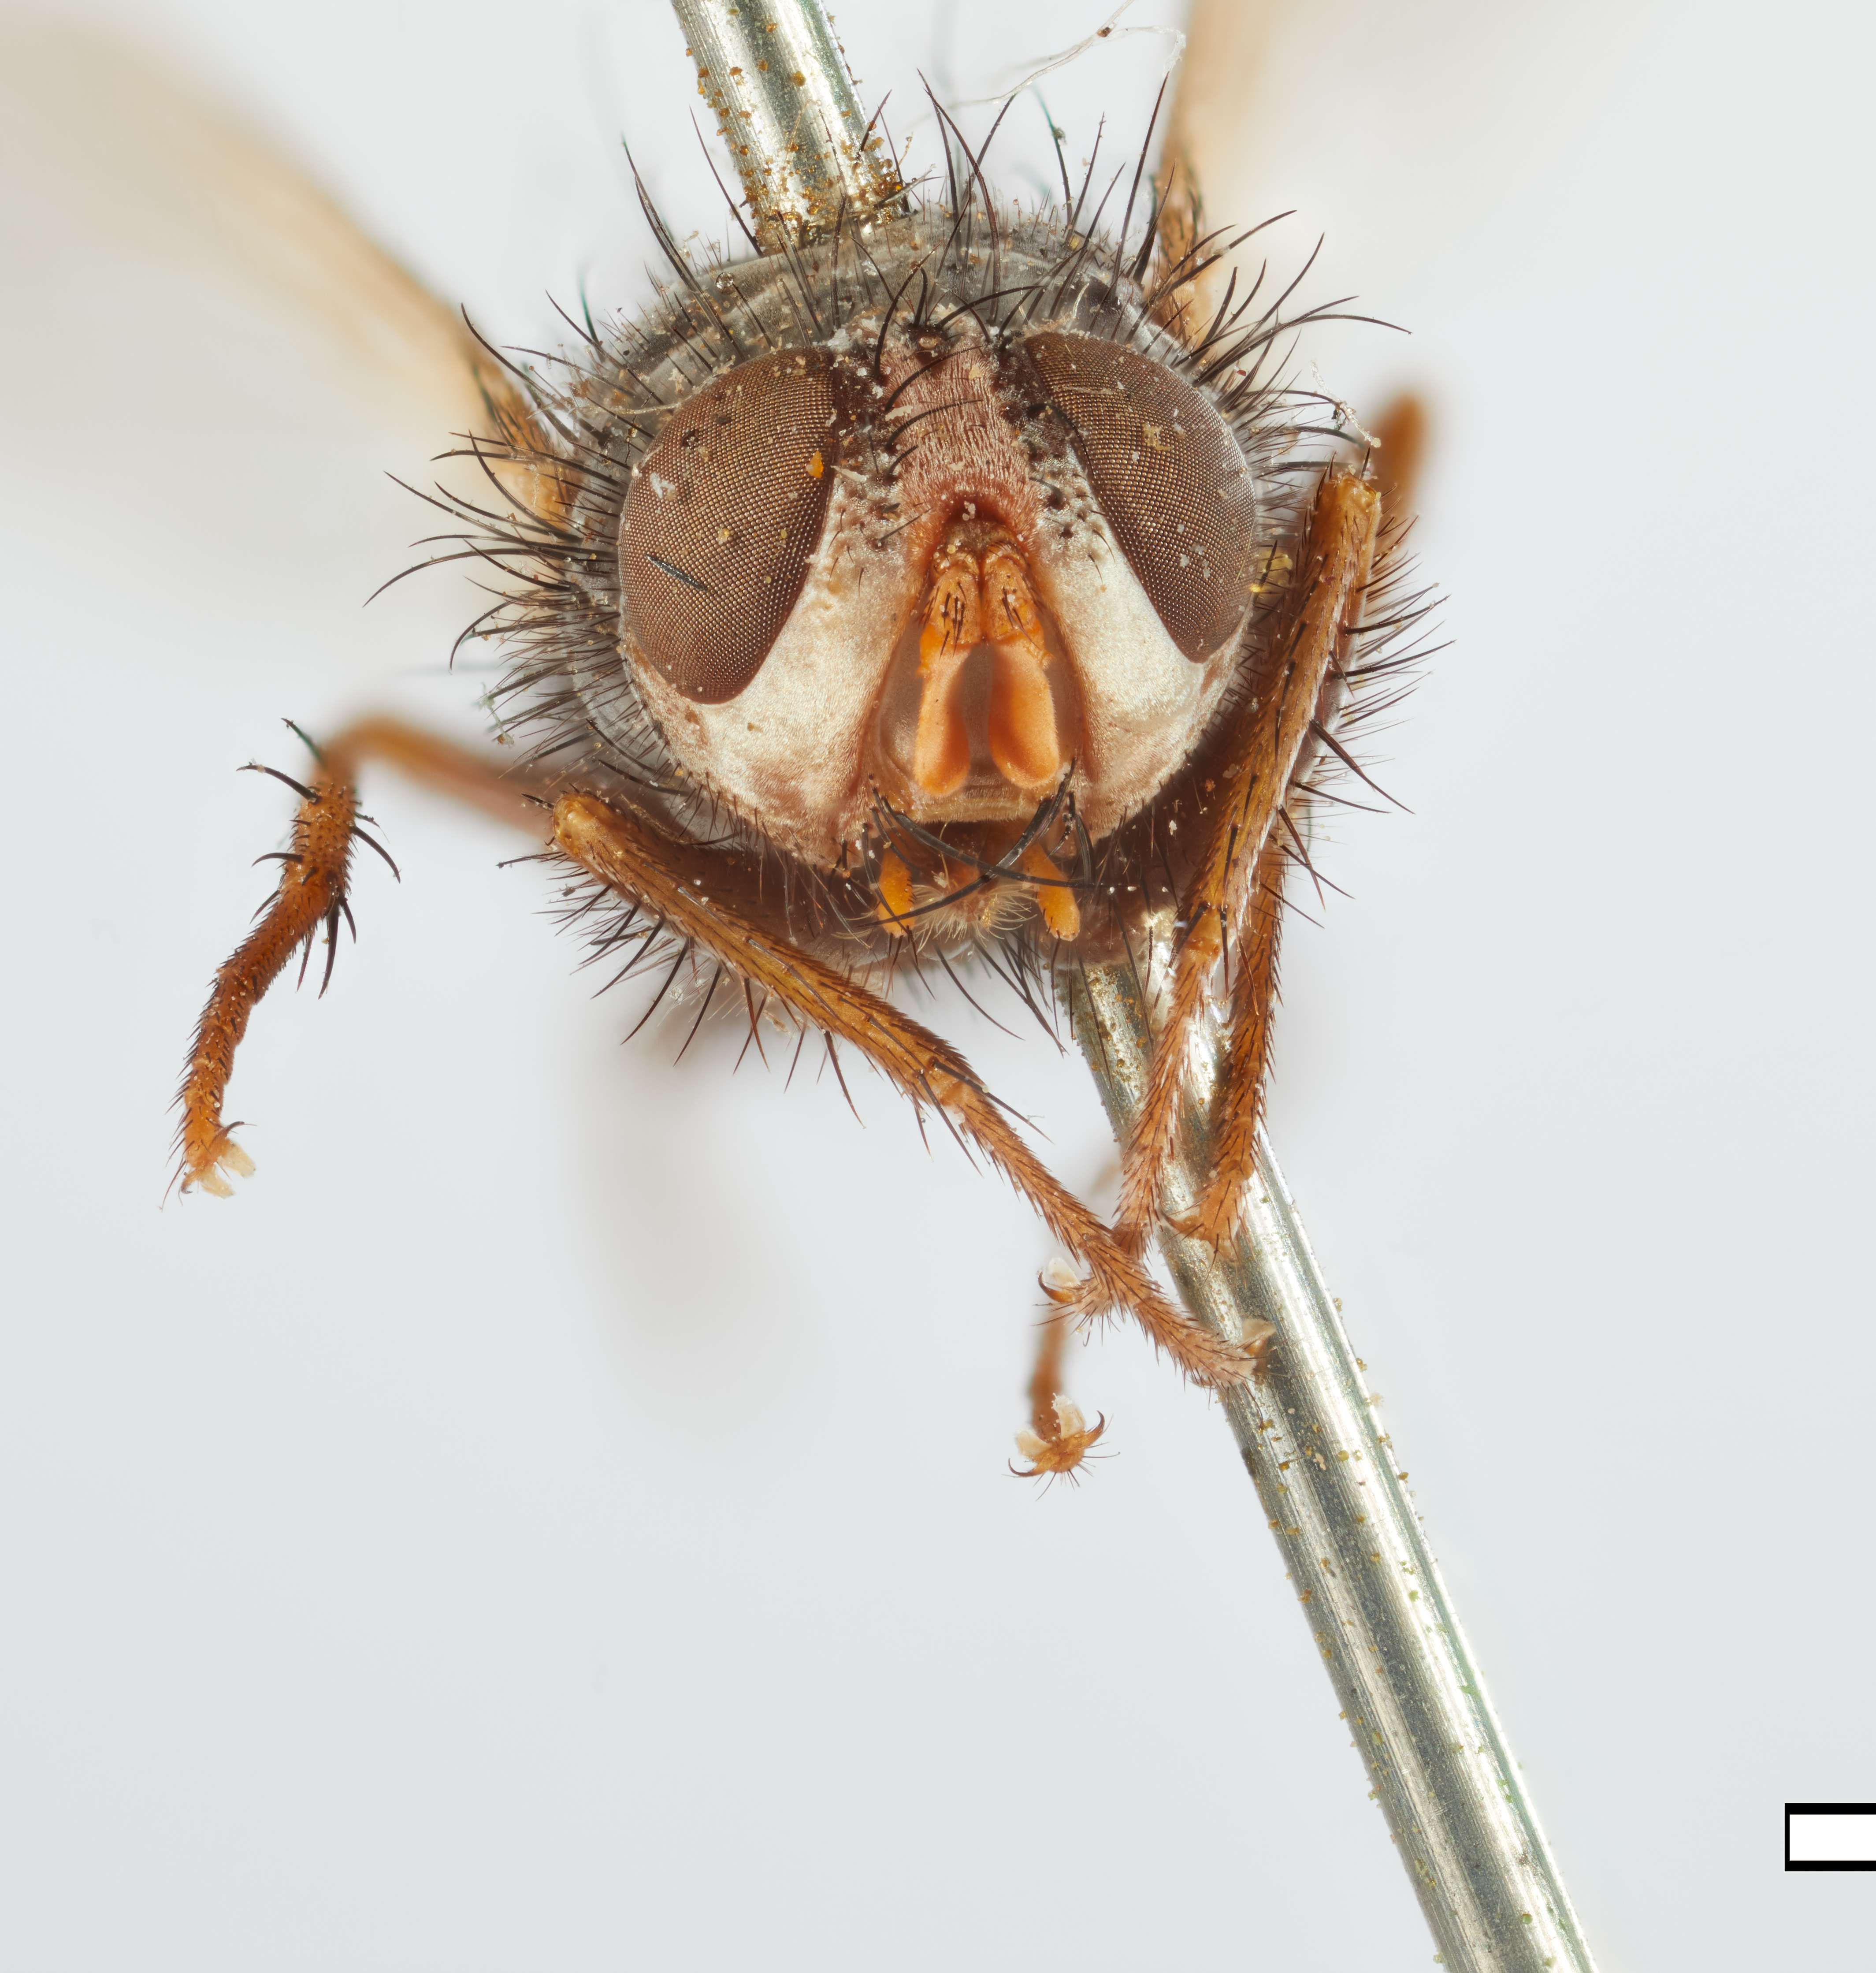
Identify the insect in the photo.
Xanthocera clistoides
